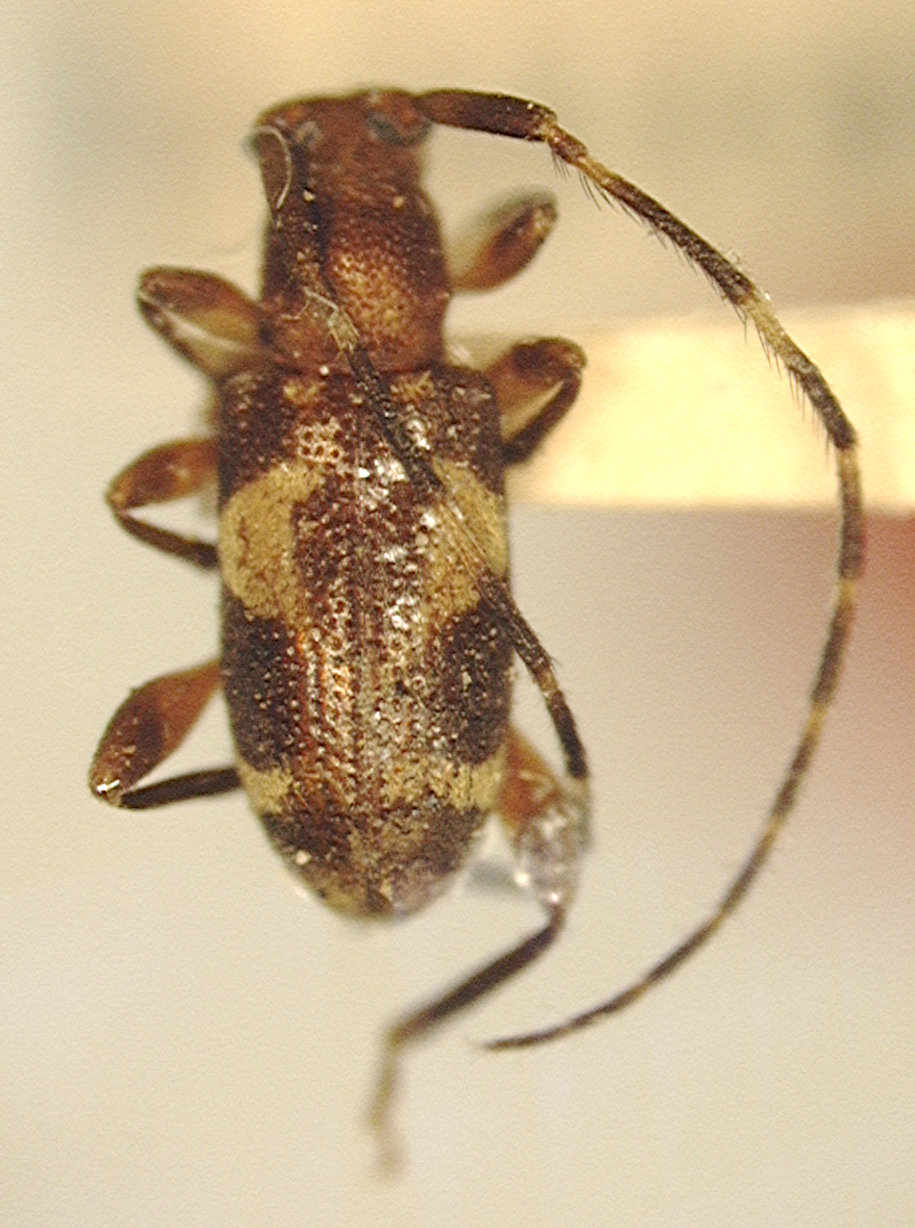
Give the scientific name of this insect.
Aegocidnus flavomaculatus (also Miaena flavomaculata)
